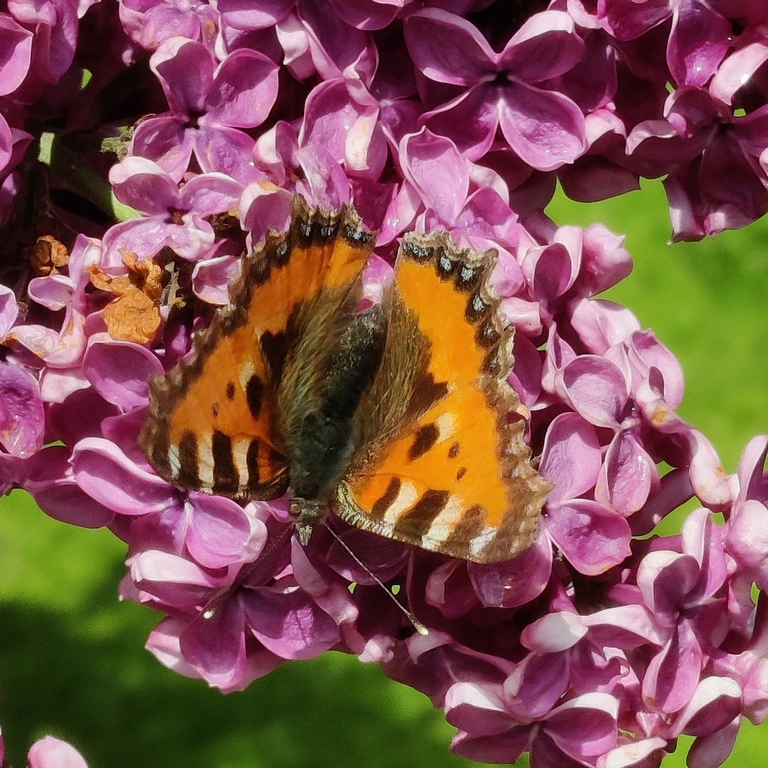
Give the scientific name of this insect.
Aglais urticae
